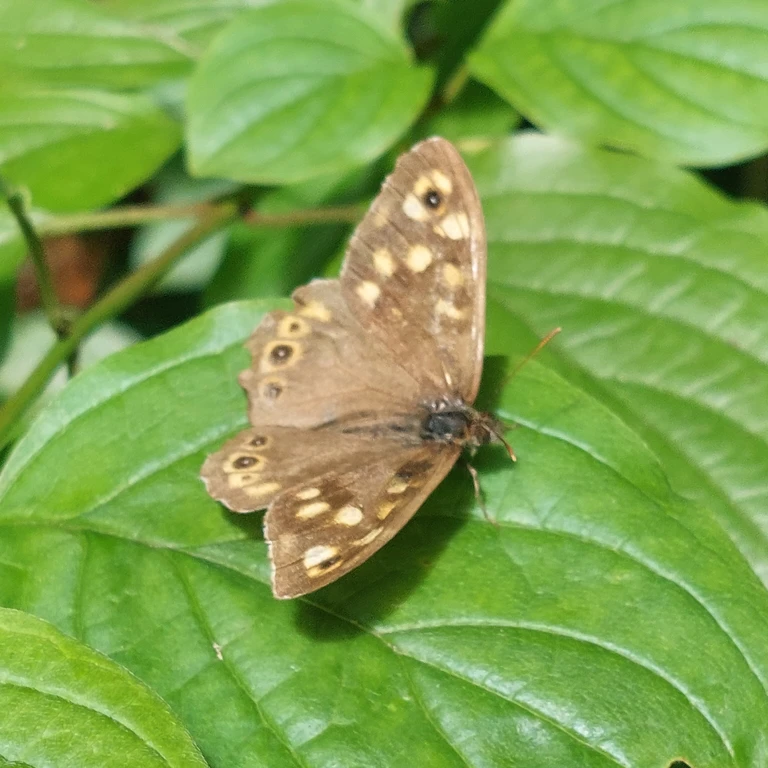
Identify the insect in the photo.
Pararge aegeria
